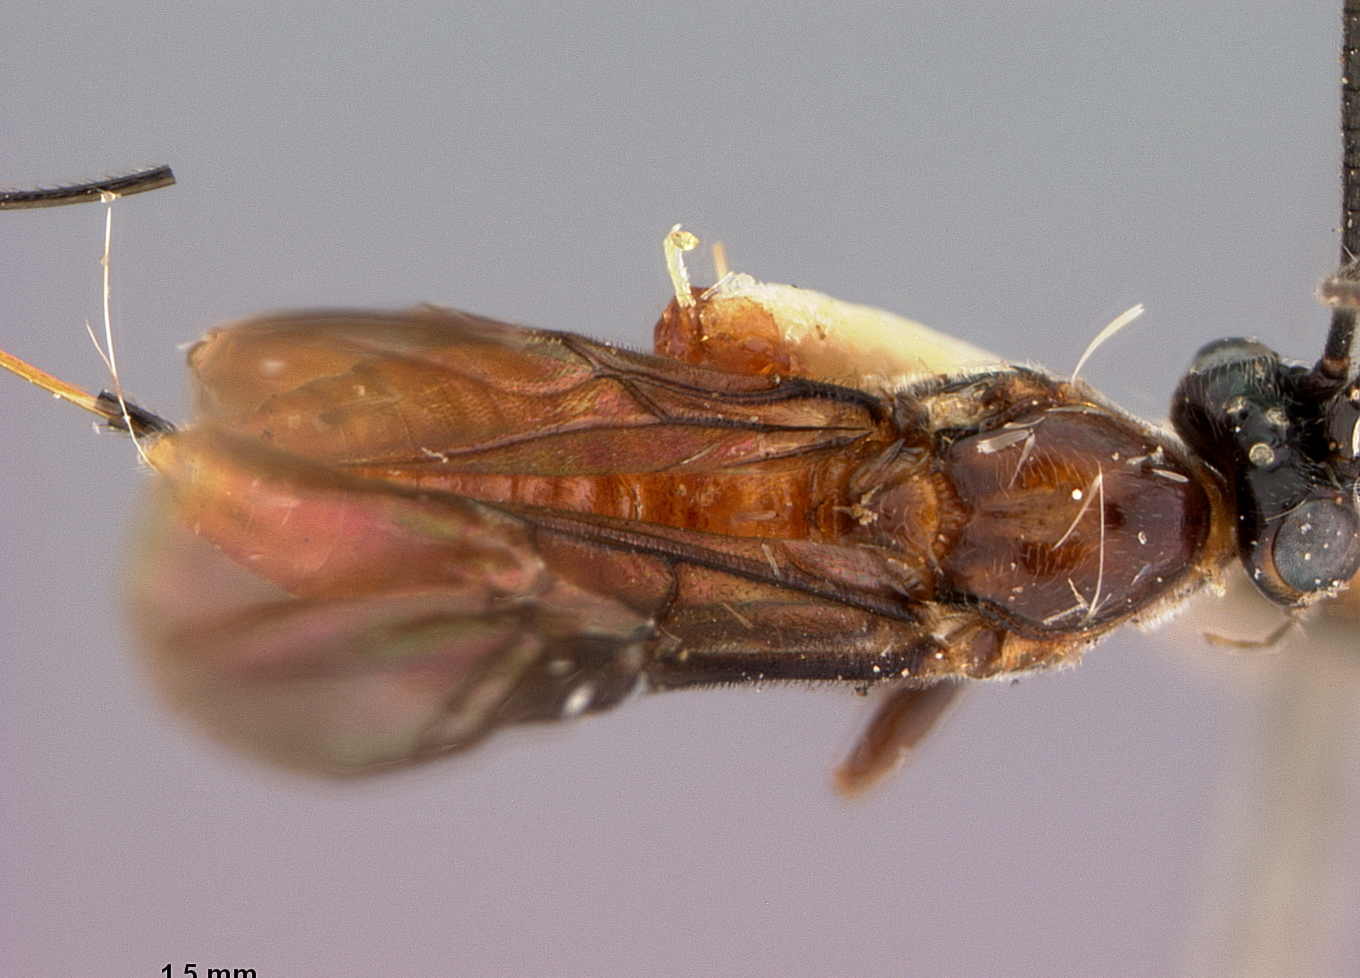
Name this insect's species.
Bassus acrobasidis
